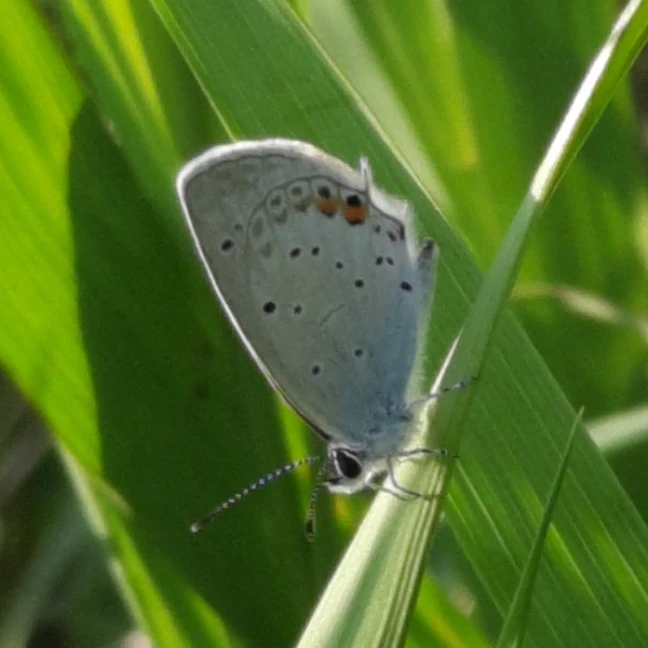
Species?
Cupido argiades (also Elkalyce argiades)
